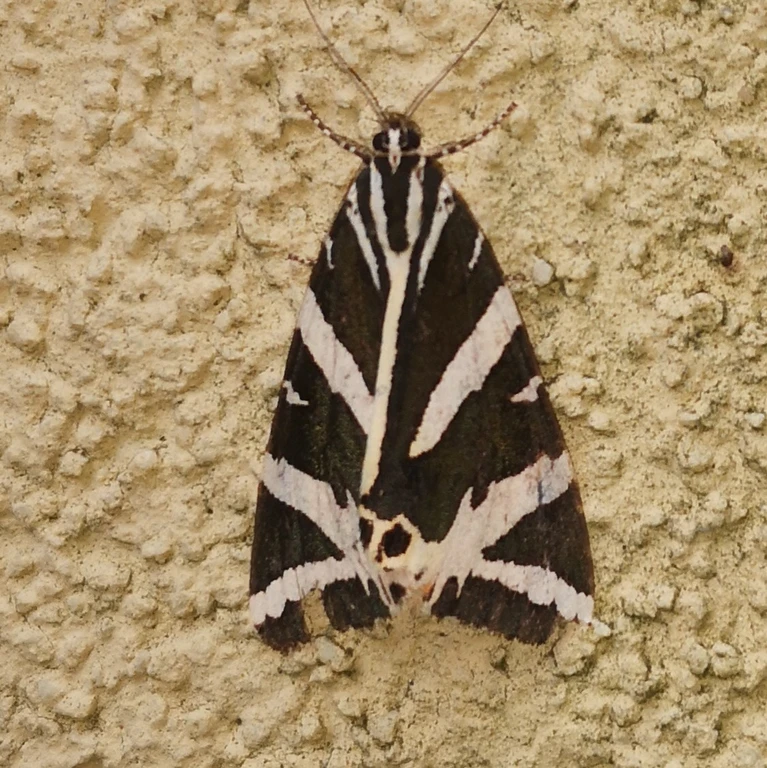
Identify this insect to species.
Euplagia quadripunctaria
